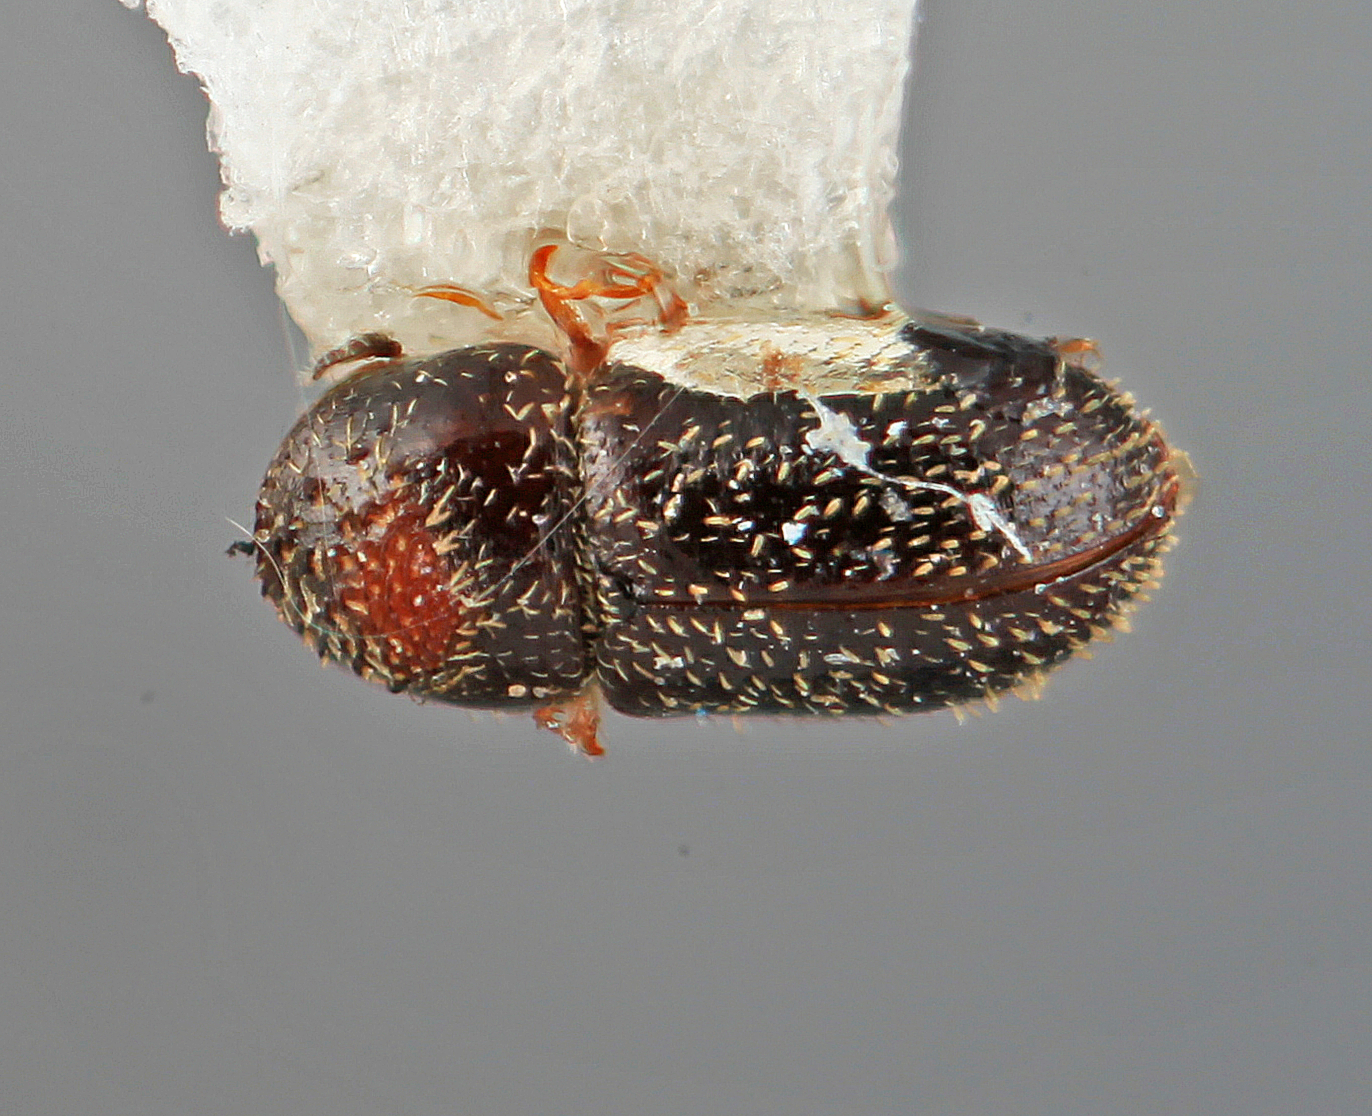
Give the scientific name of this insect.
Pseudothysanoes simplex
